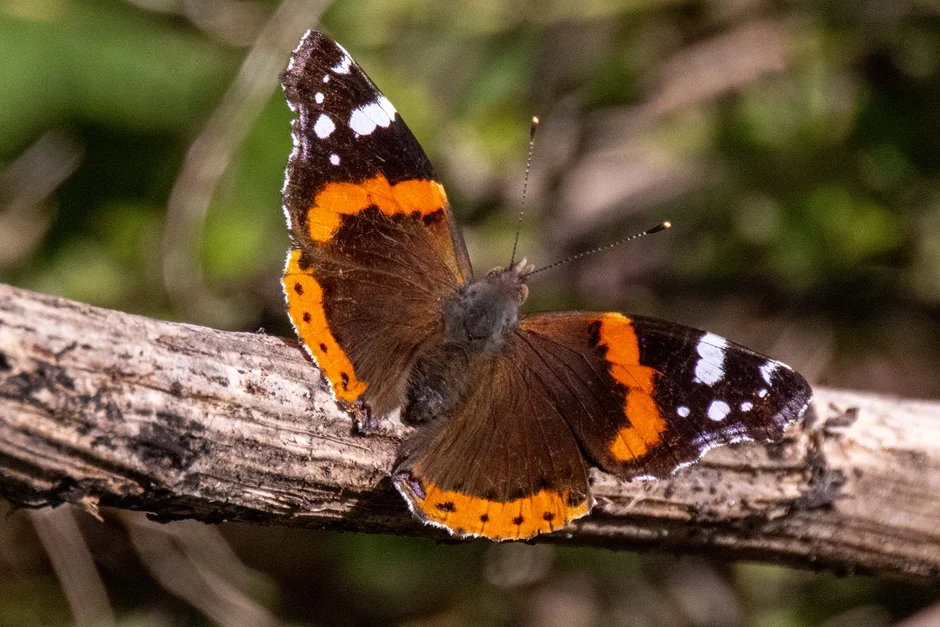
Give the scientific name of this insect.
Vanessa atalanta
